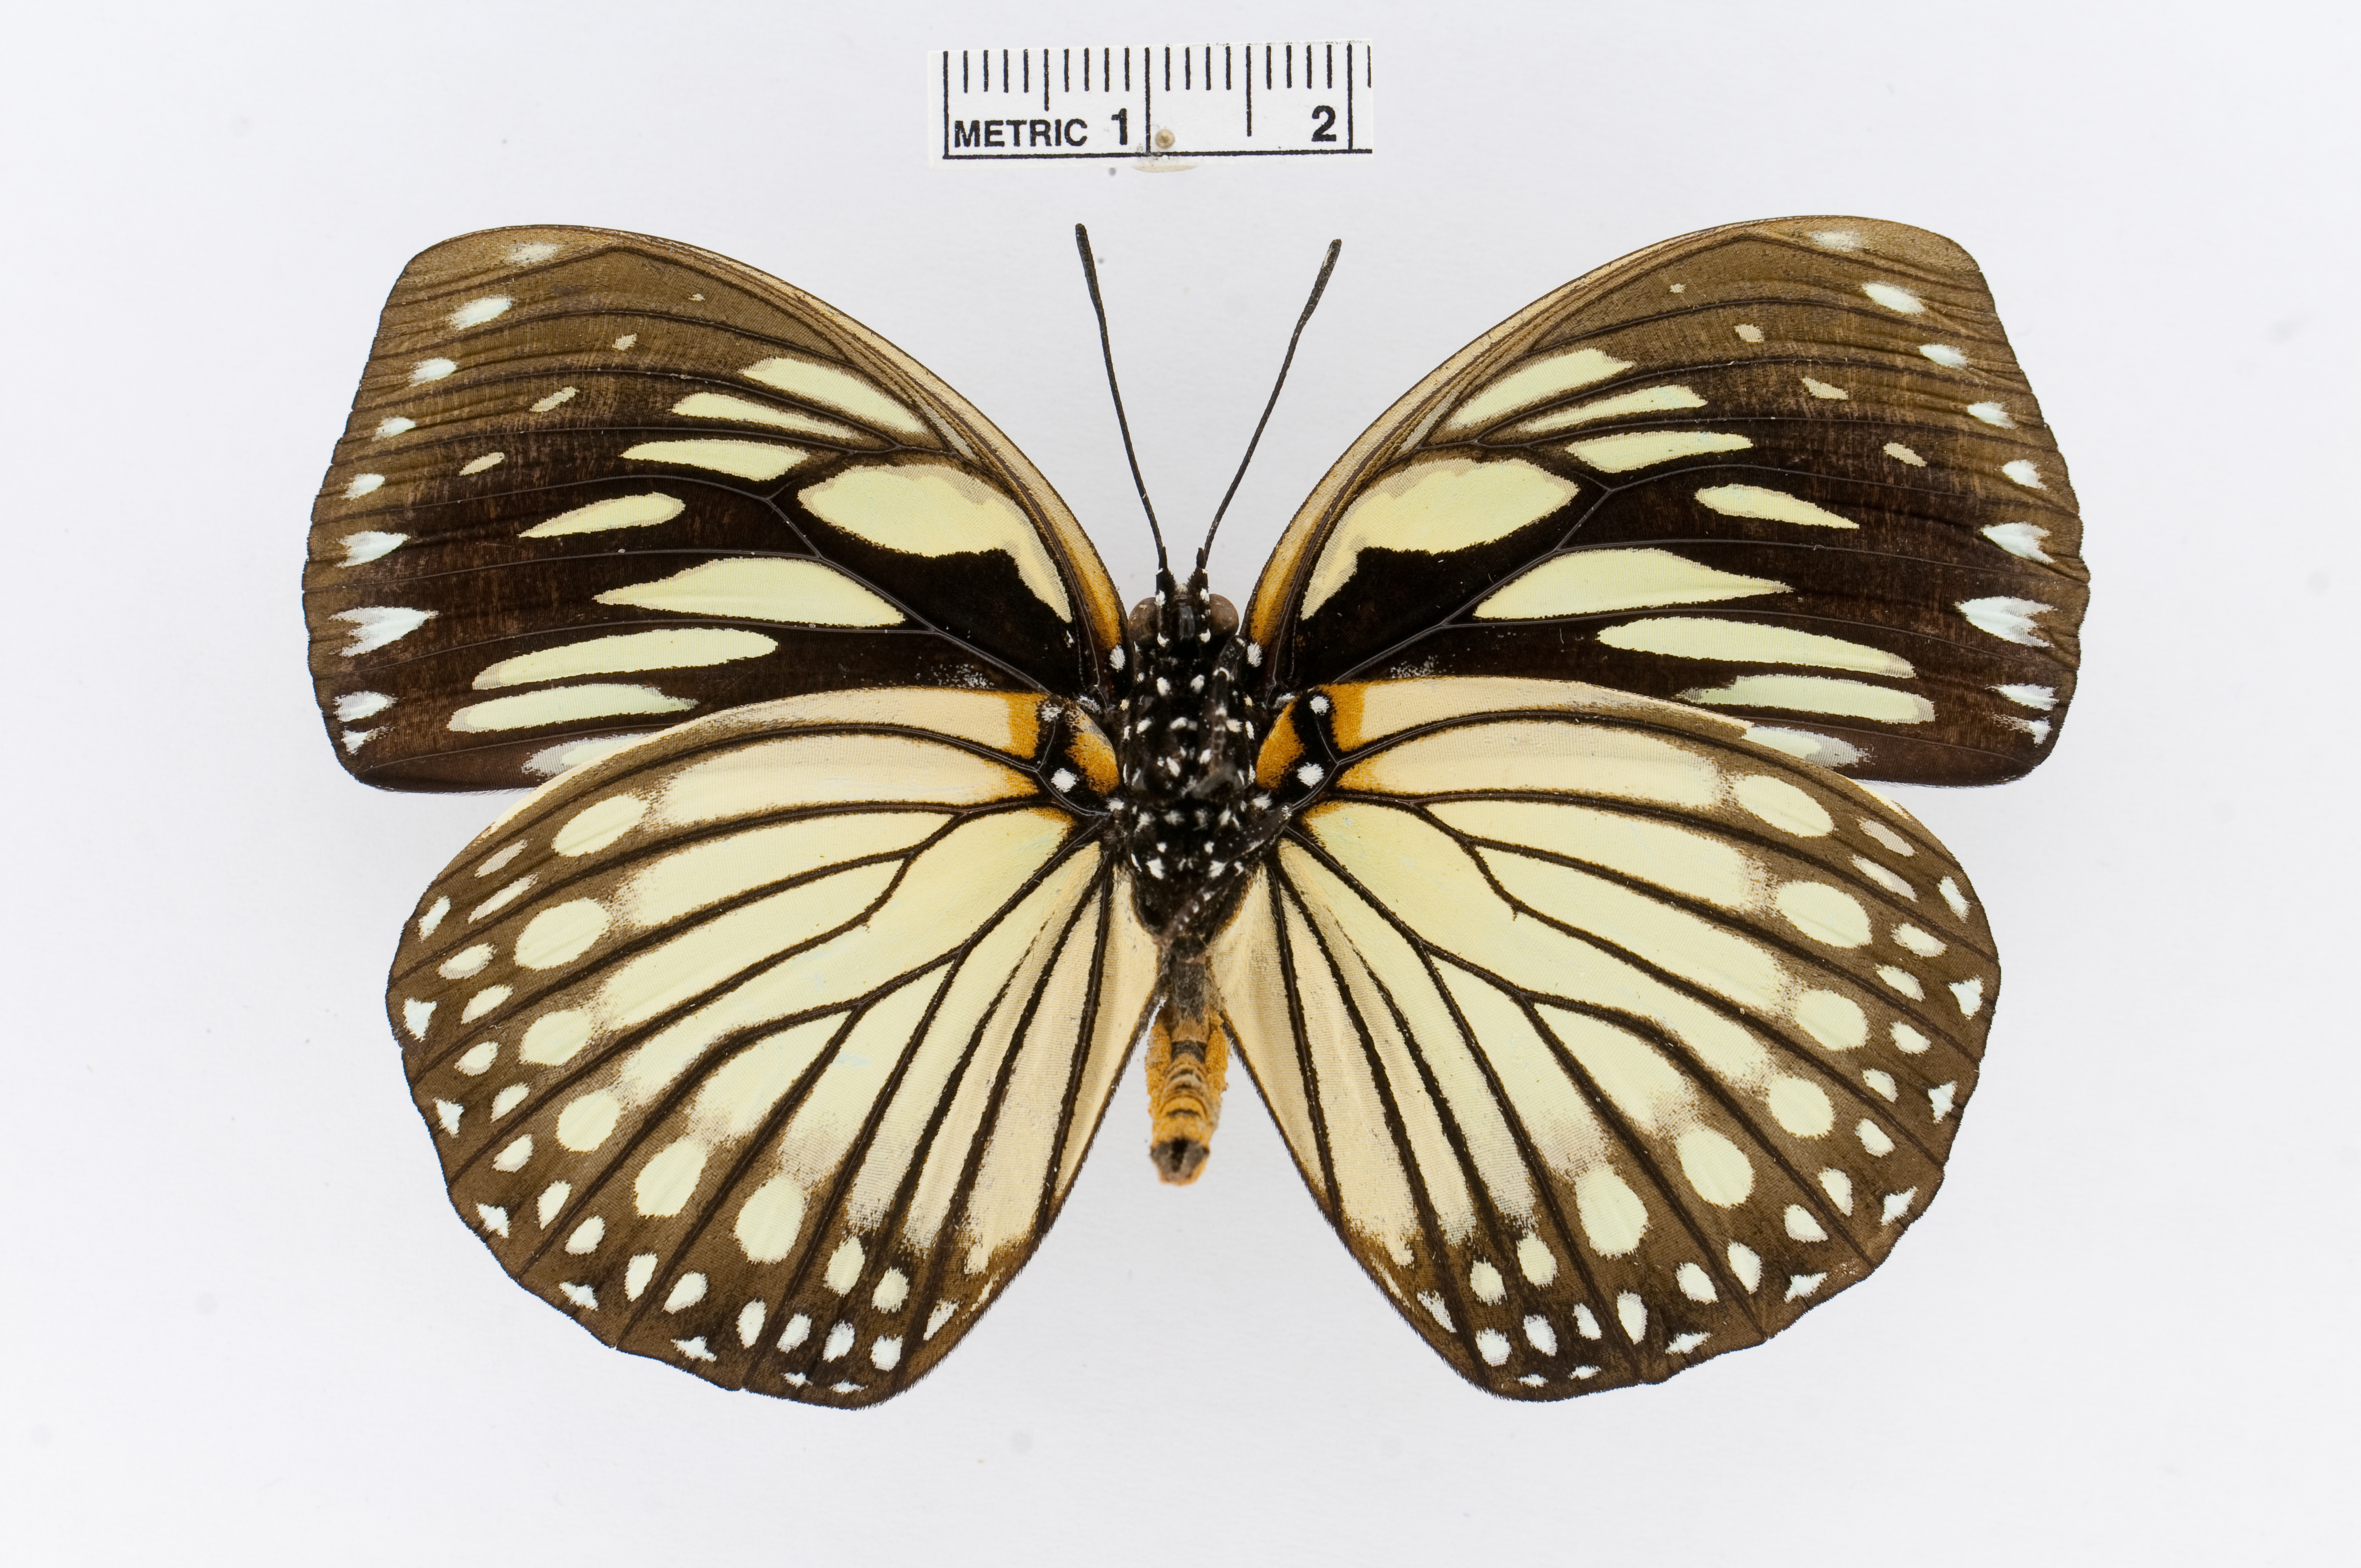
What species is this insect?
Euxanthe crossleyi
